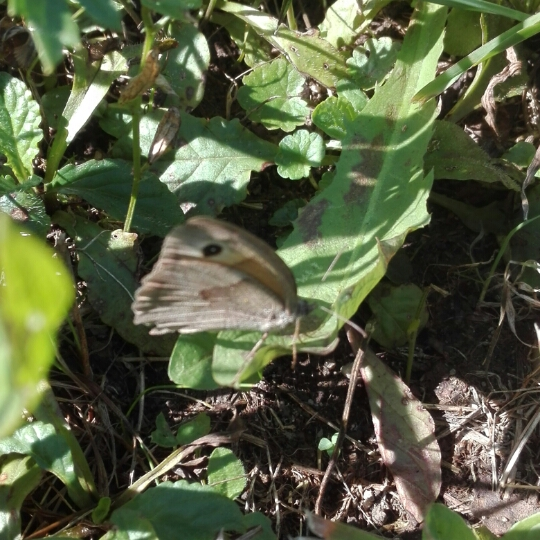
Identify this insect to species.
Maniola jurtina
